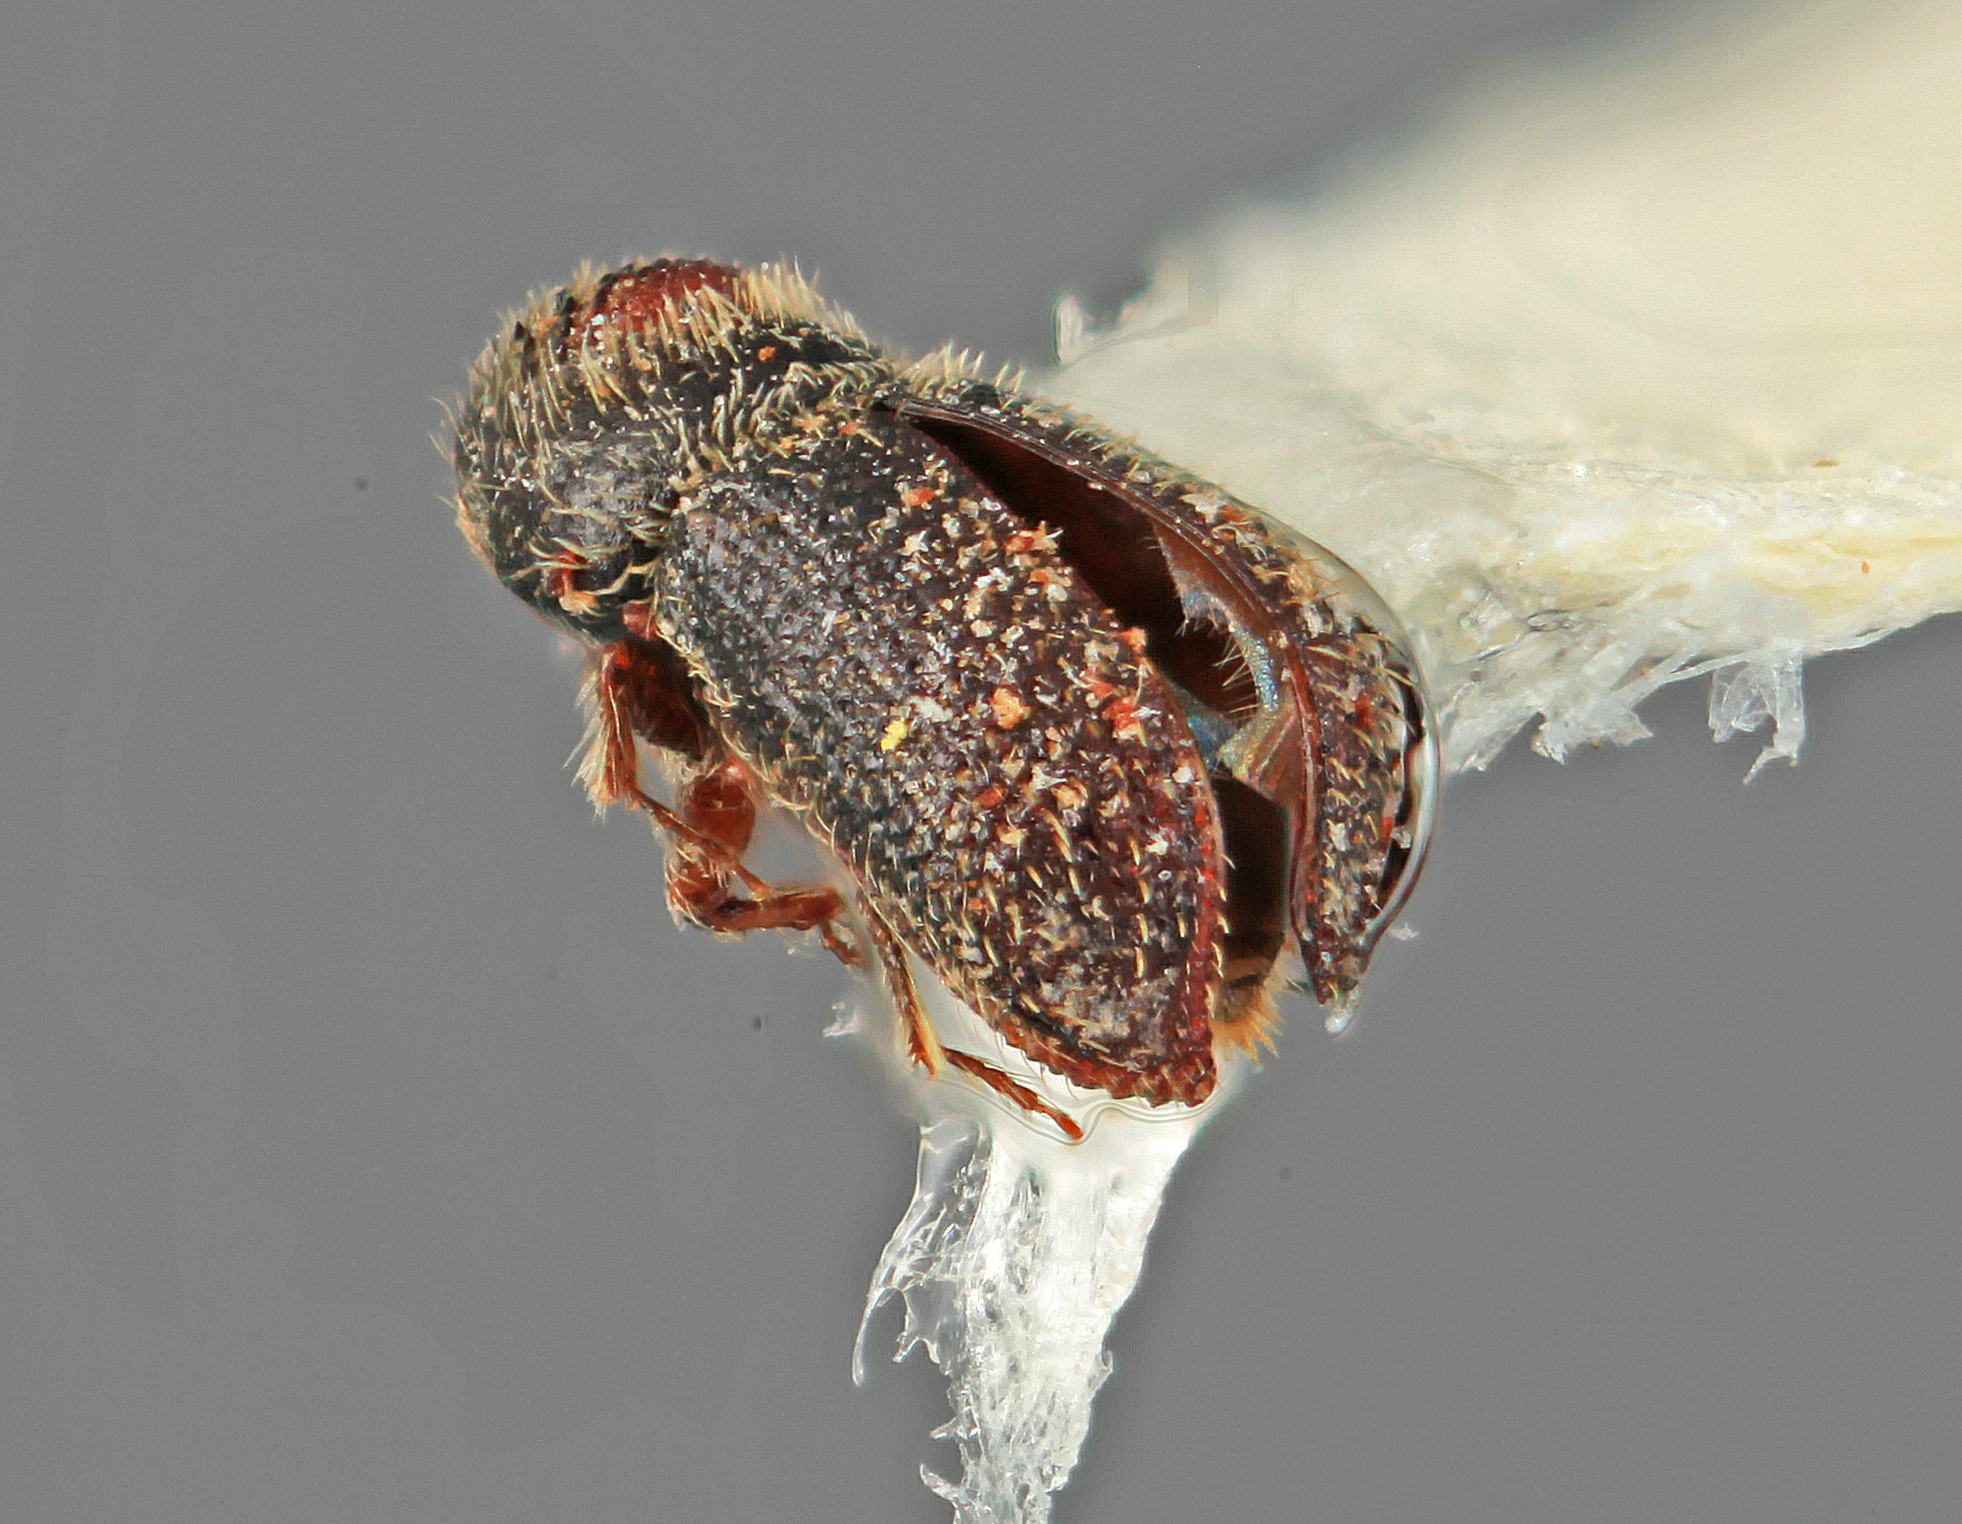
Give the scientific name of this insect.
Phloeocleptus cristatus
